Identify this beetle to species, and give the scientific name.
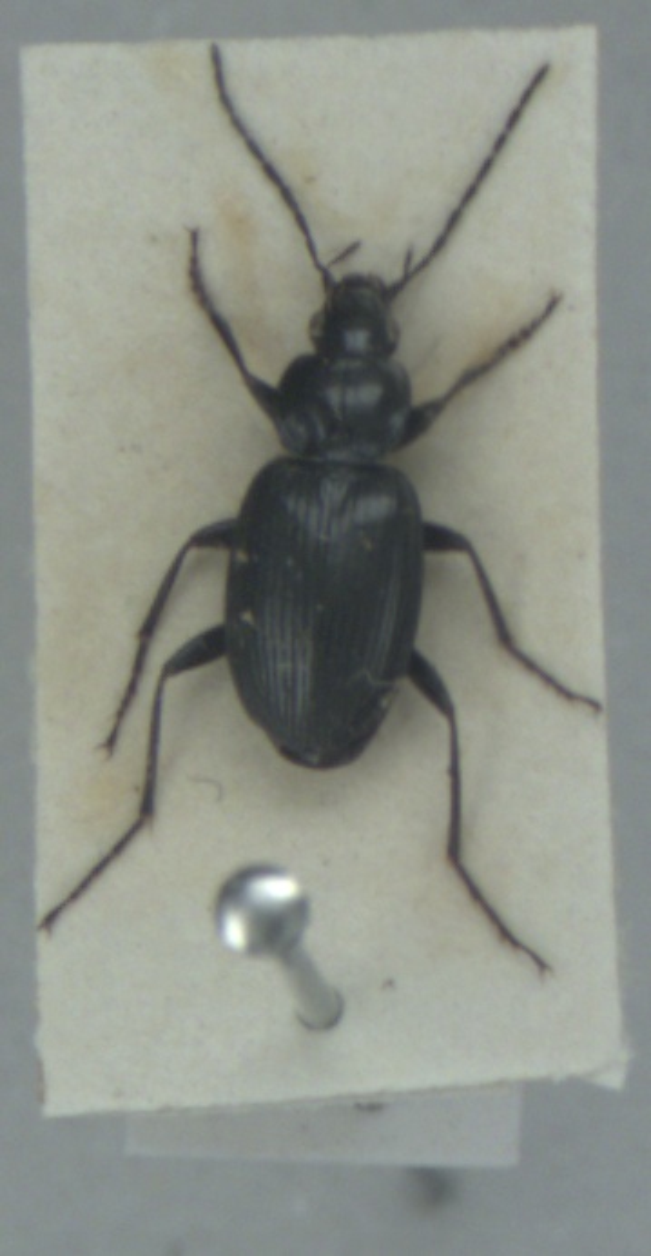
Agonum emarginatum
